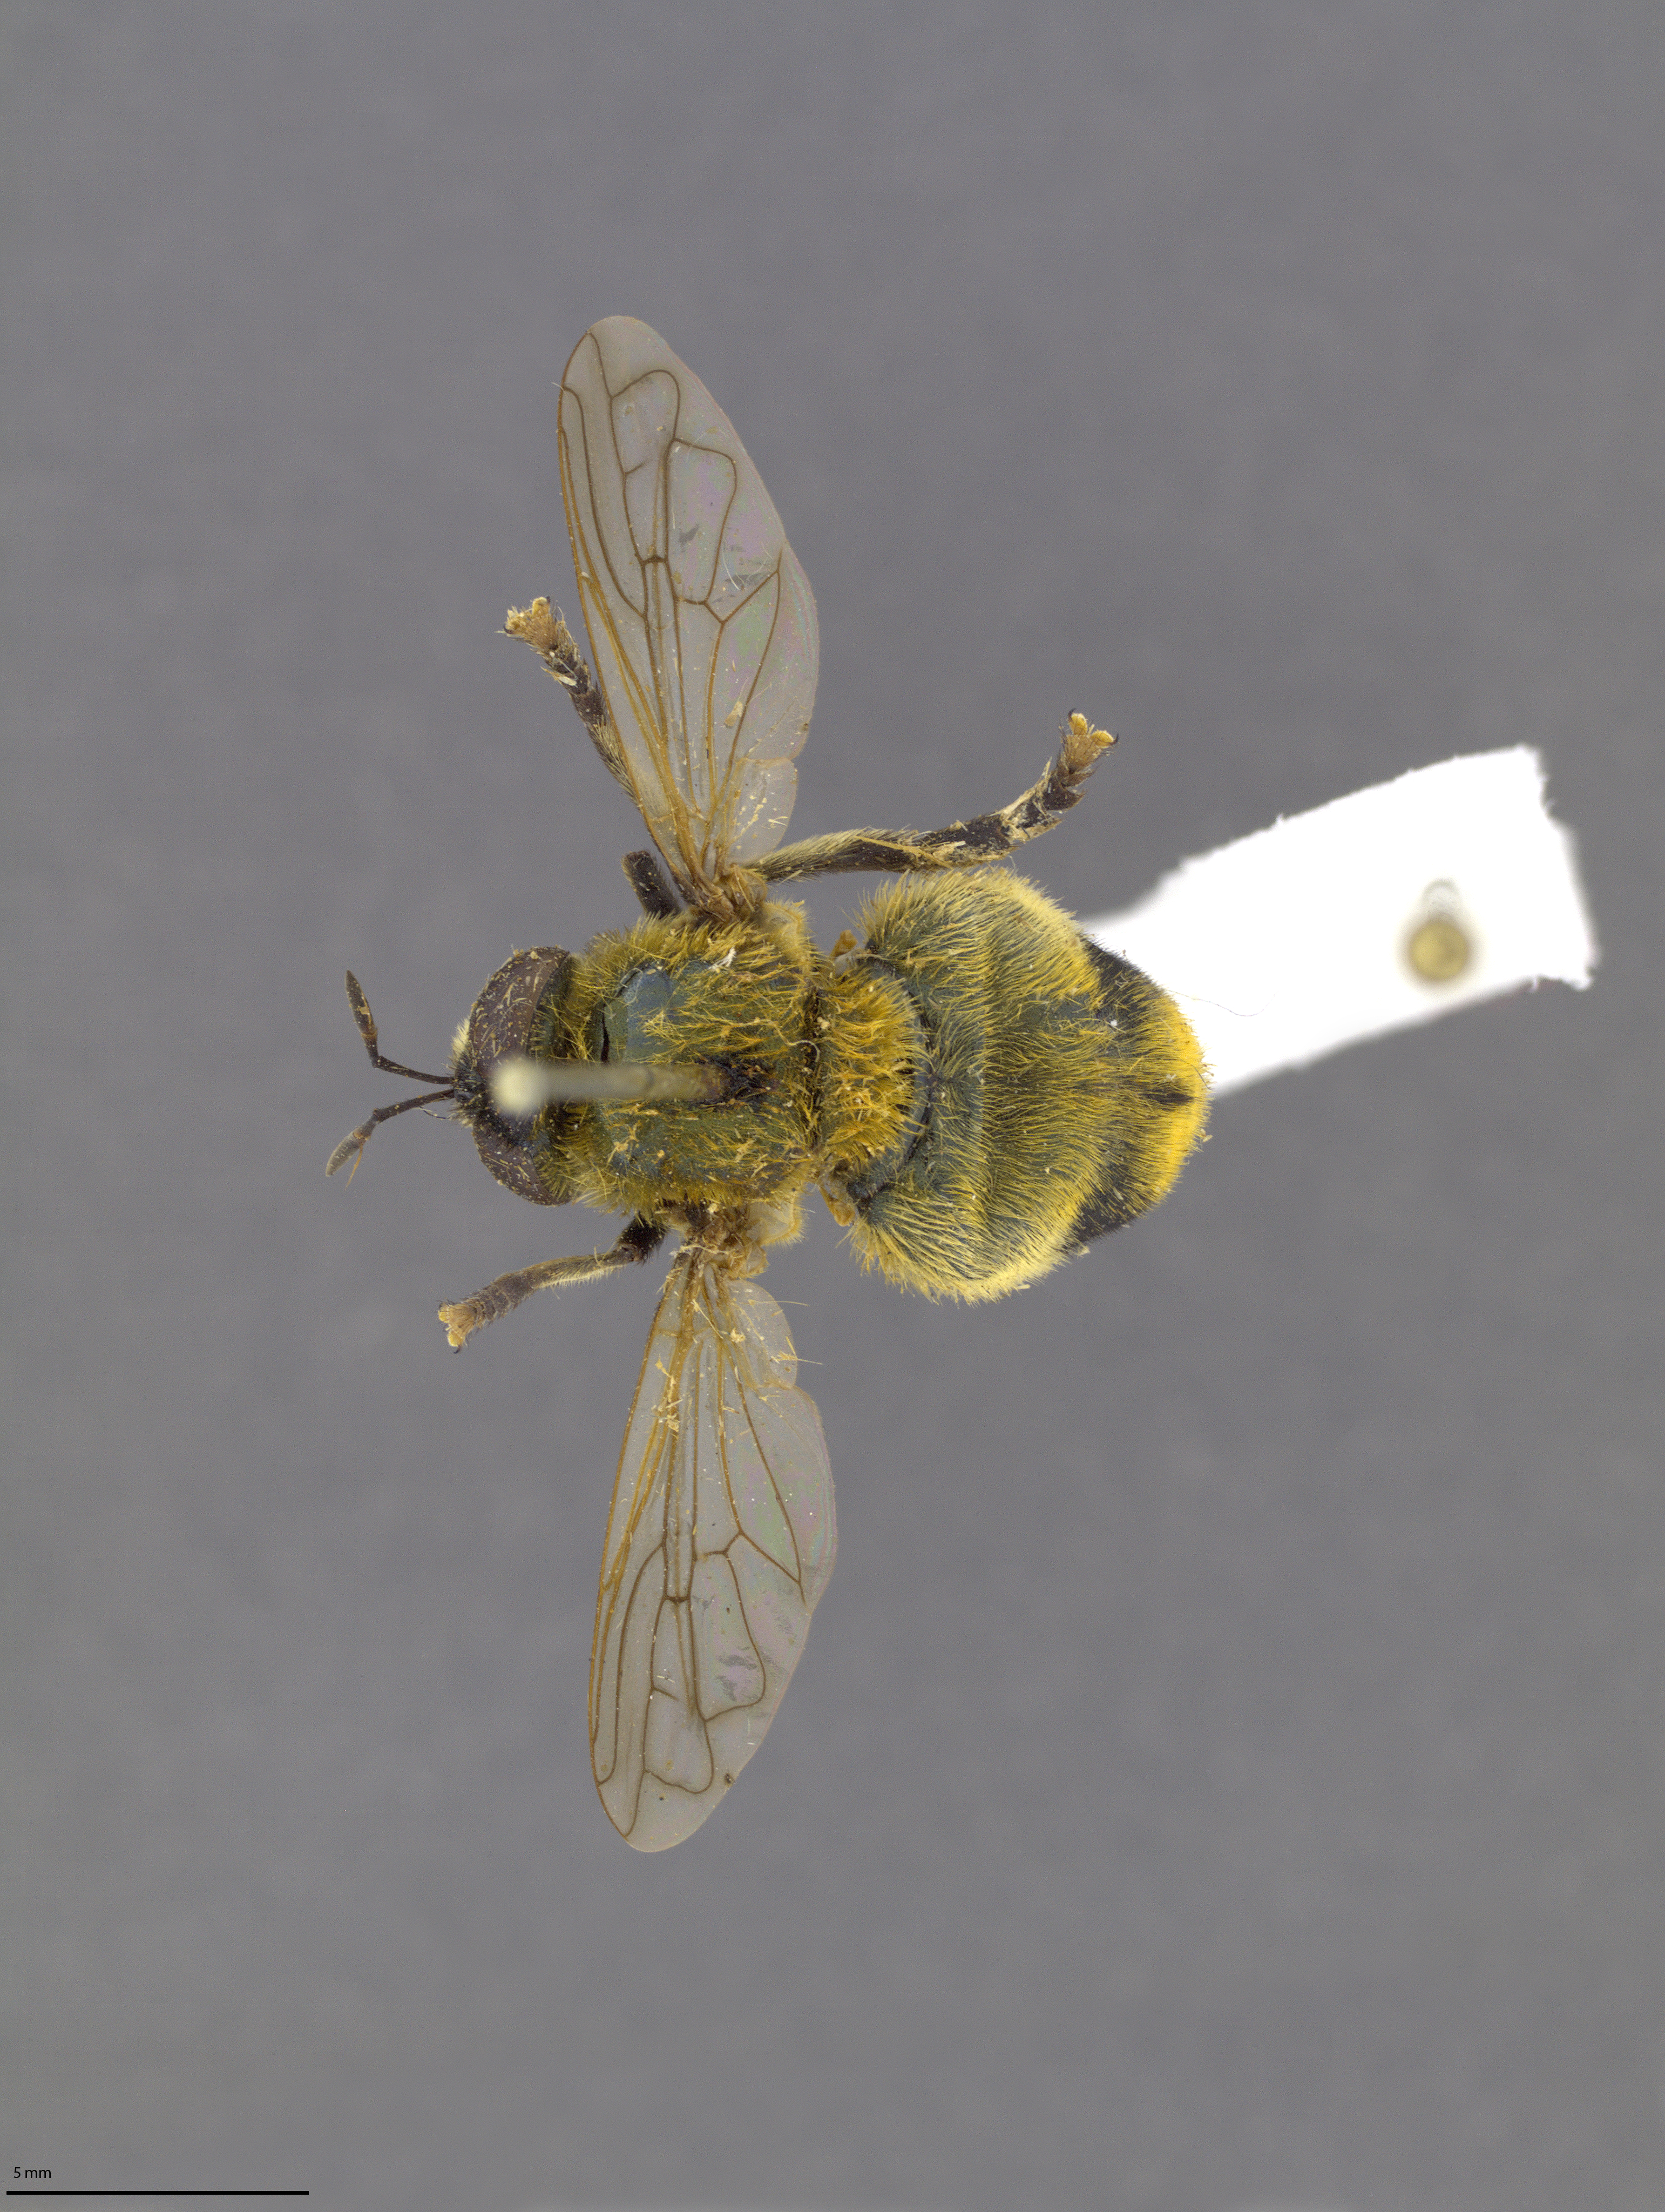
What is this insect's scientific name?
Microdon auricomus
